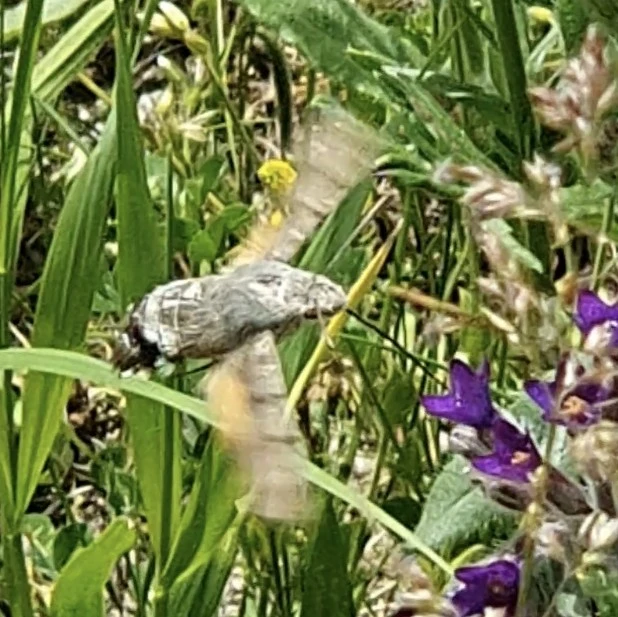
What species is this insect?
Macroglossum stellatarum
